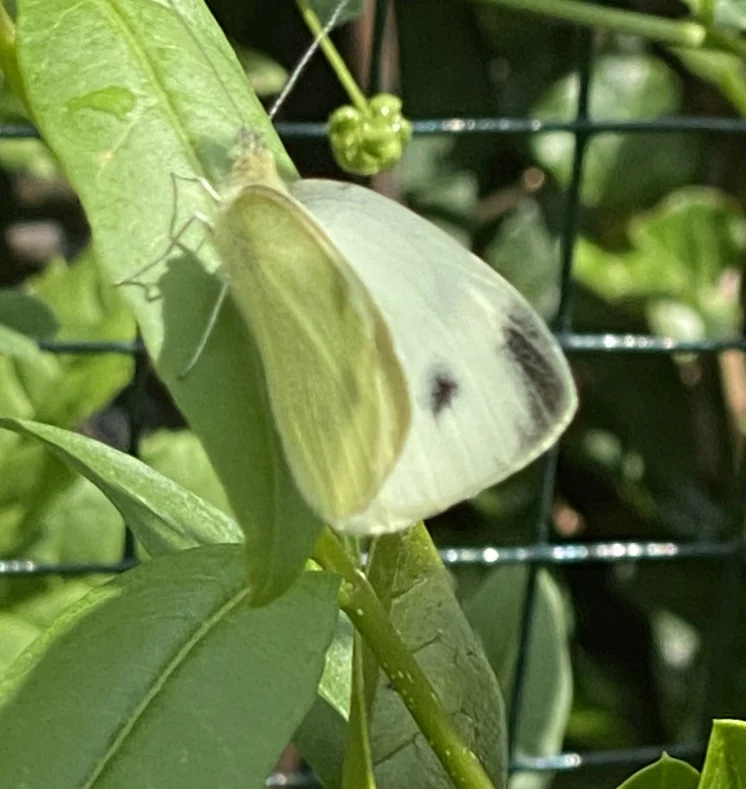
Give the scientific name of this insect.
Pieris rapae
